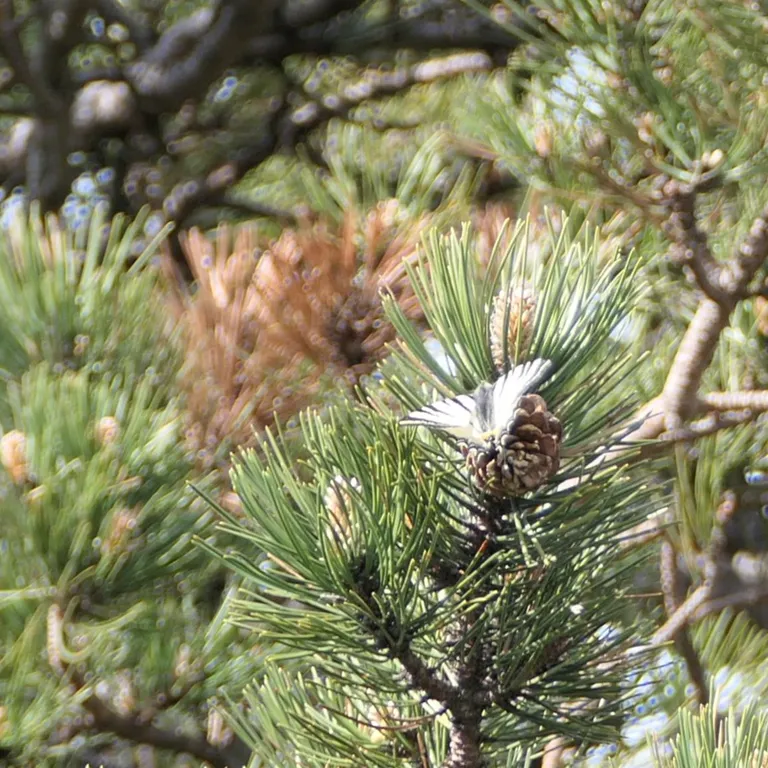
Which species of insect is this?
Iphiclides podalirius
